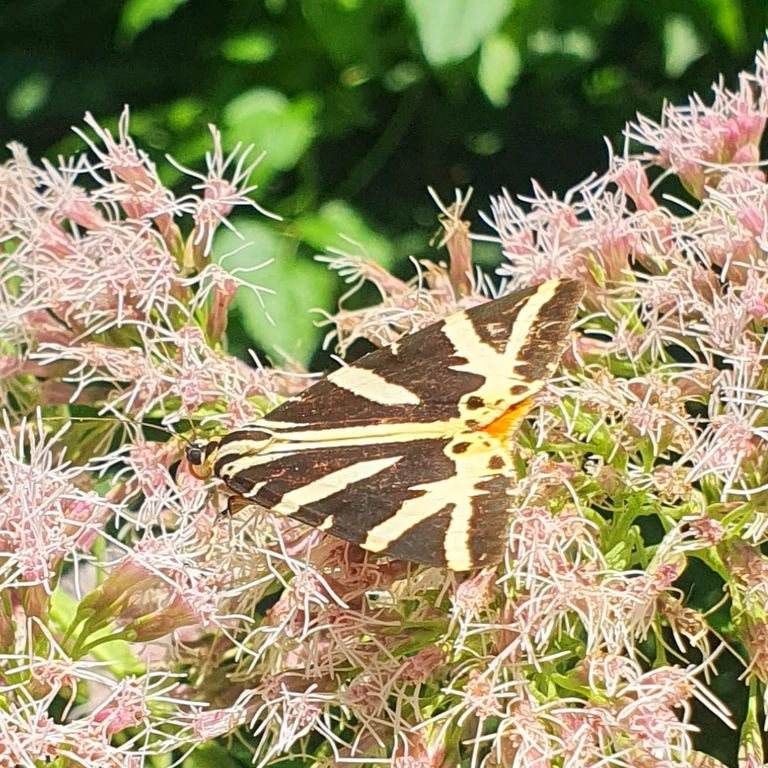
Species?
Euplagia quadripunctaria
